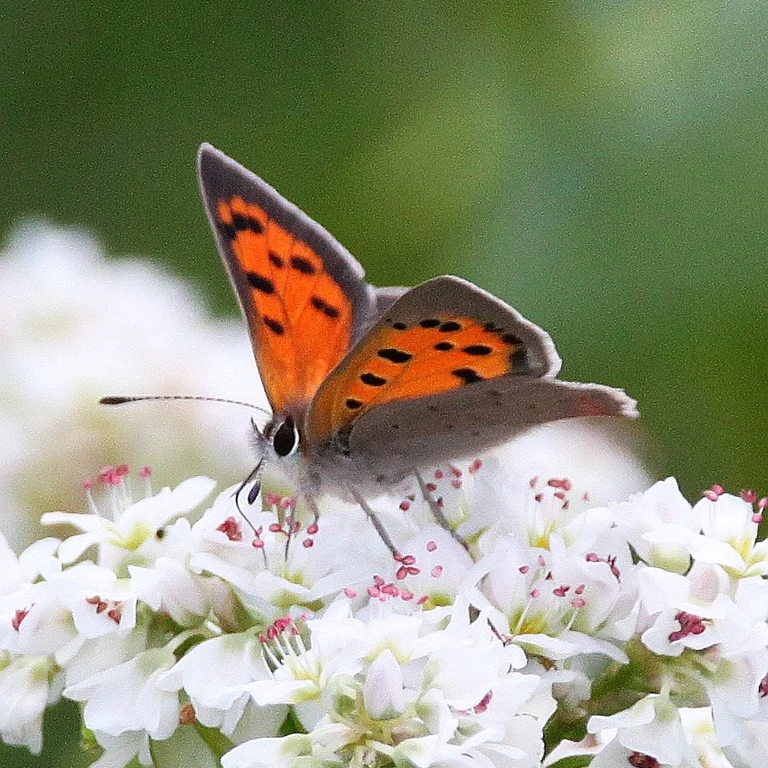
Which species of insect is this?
Lycaena phlaeas
